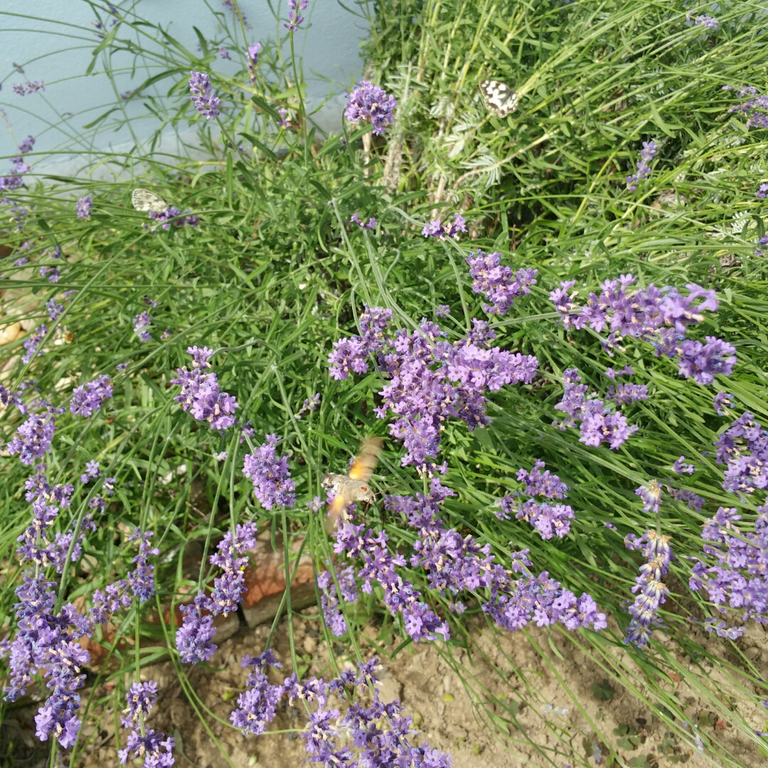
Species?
Macroglossum stellatarum
